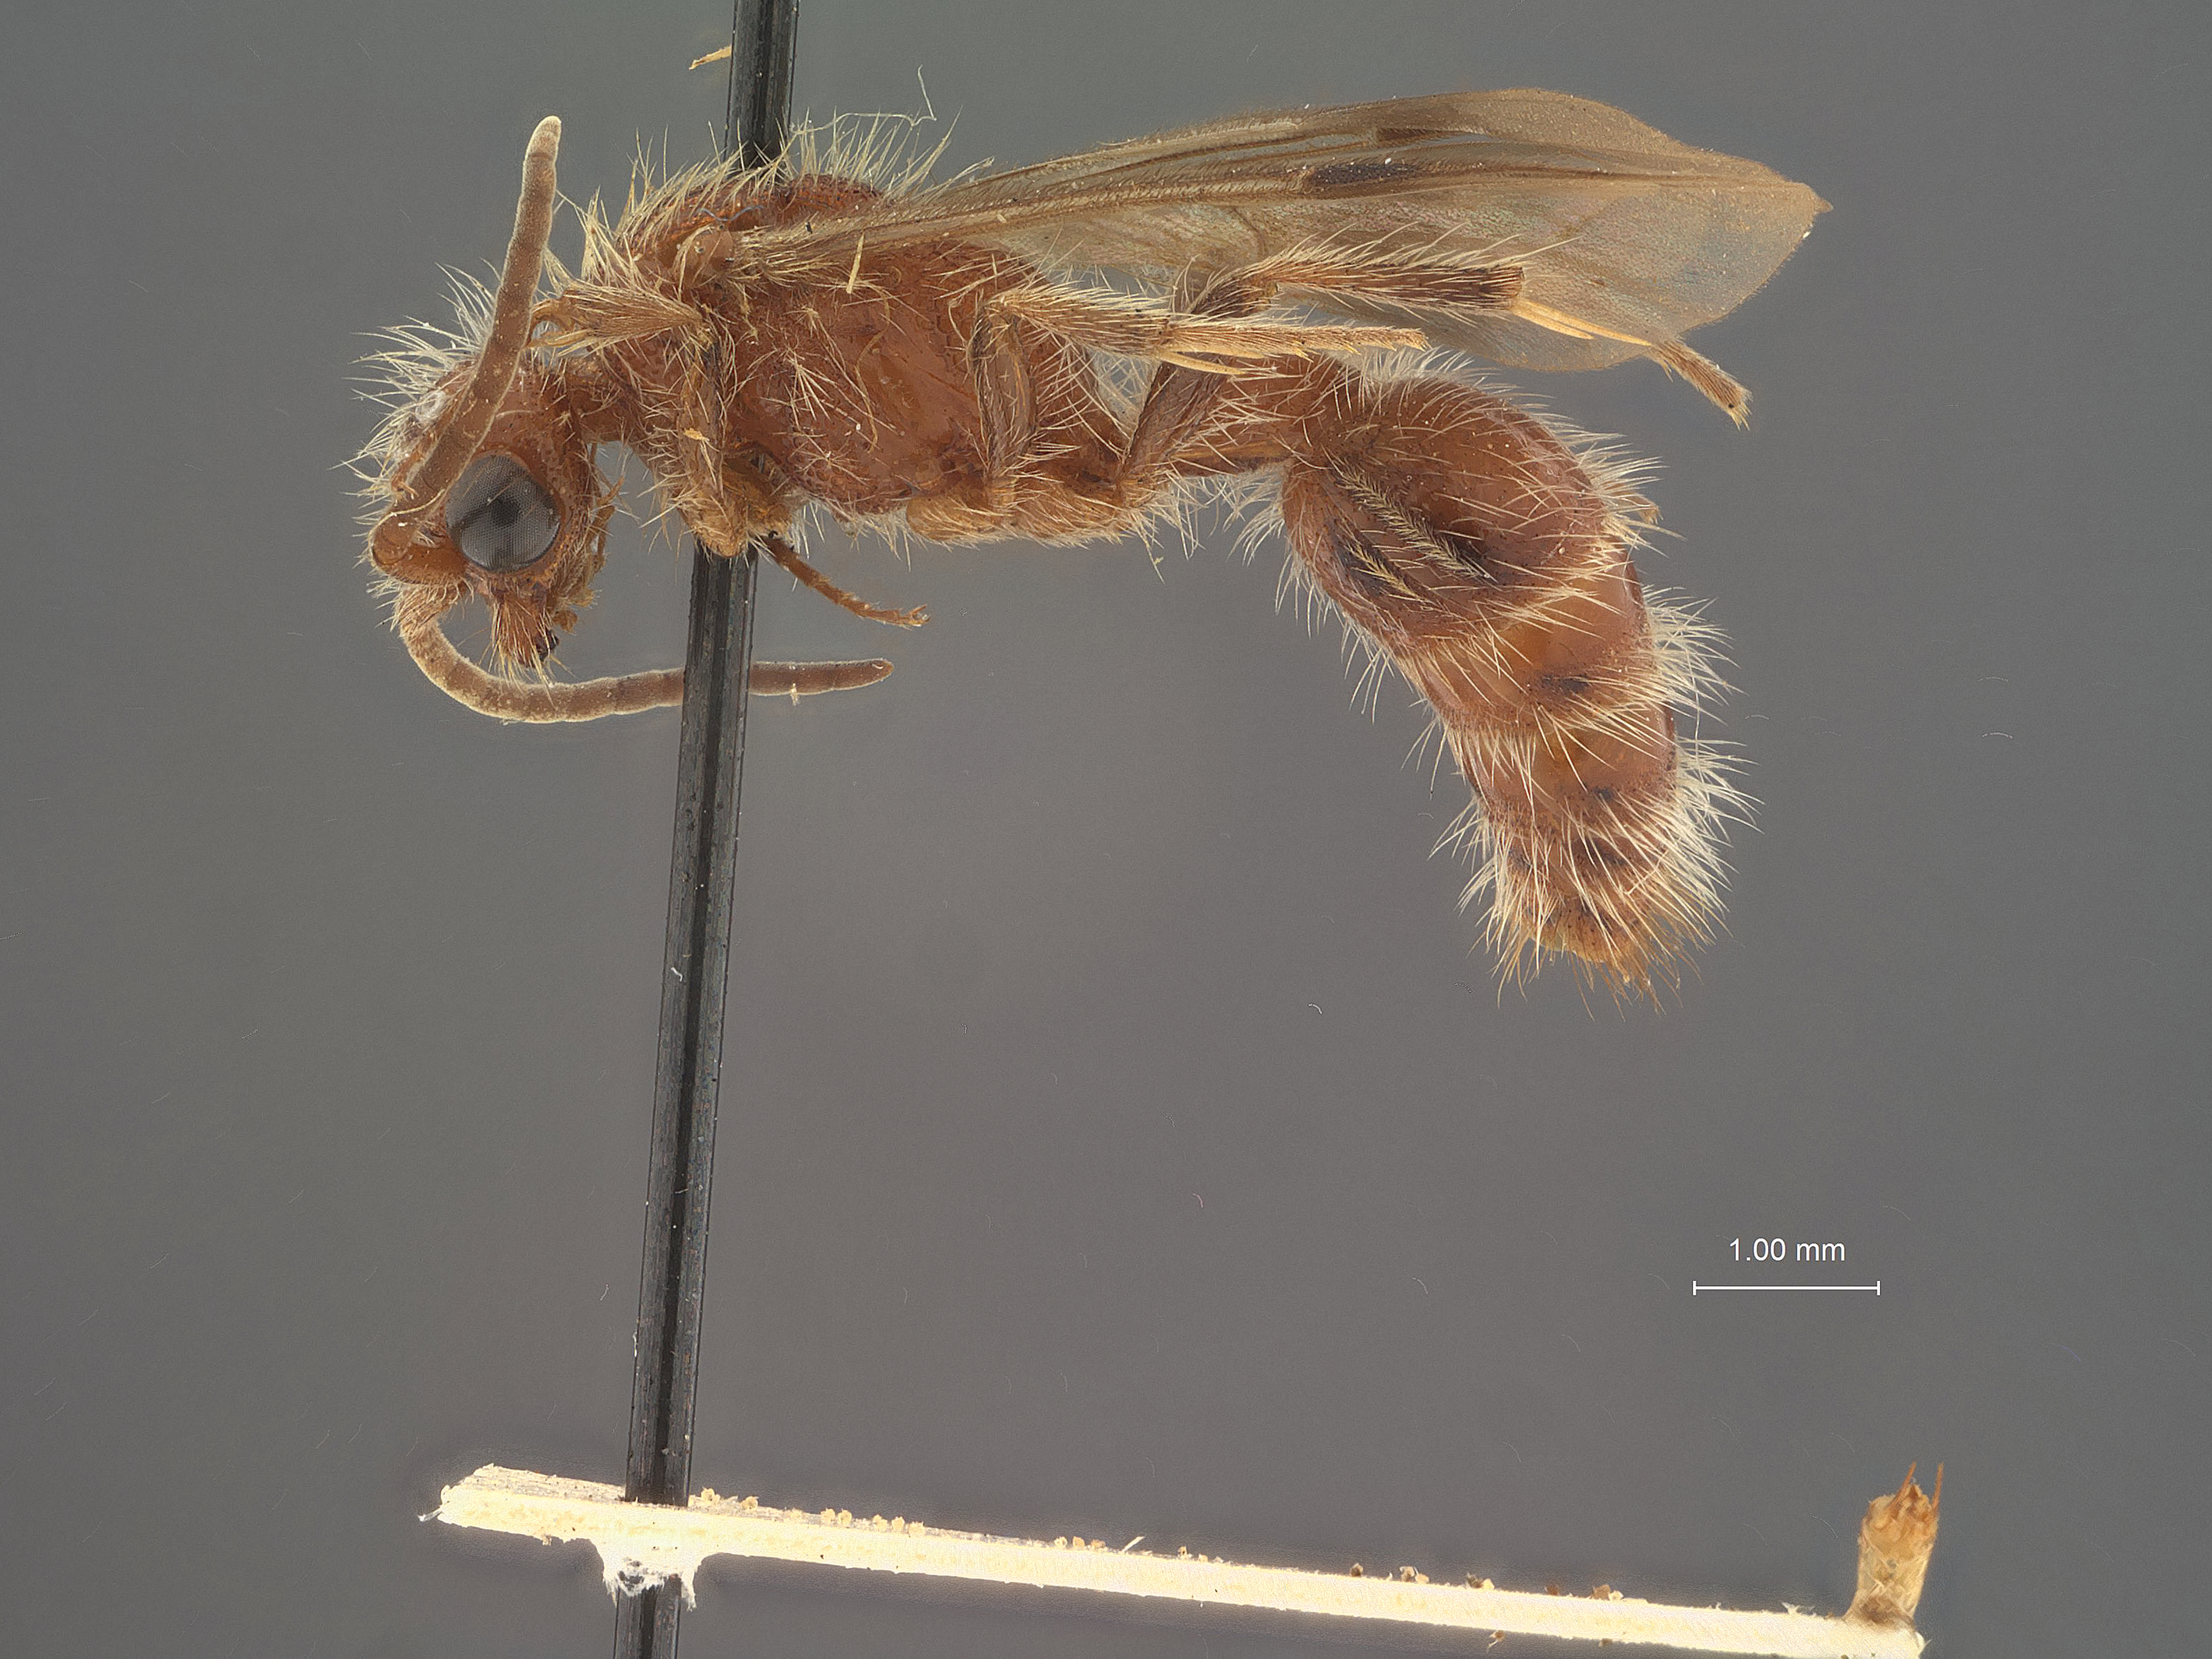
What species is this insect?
Photomorphus taeniatus
